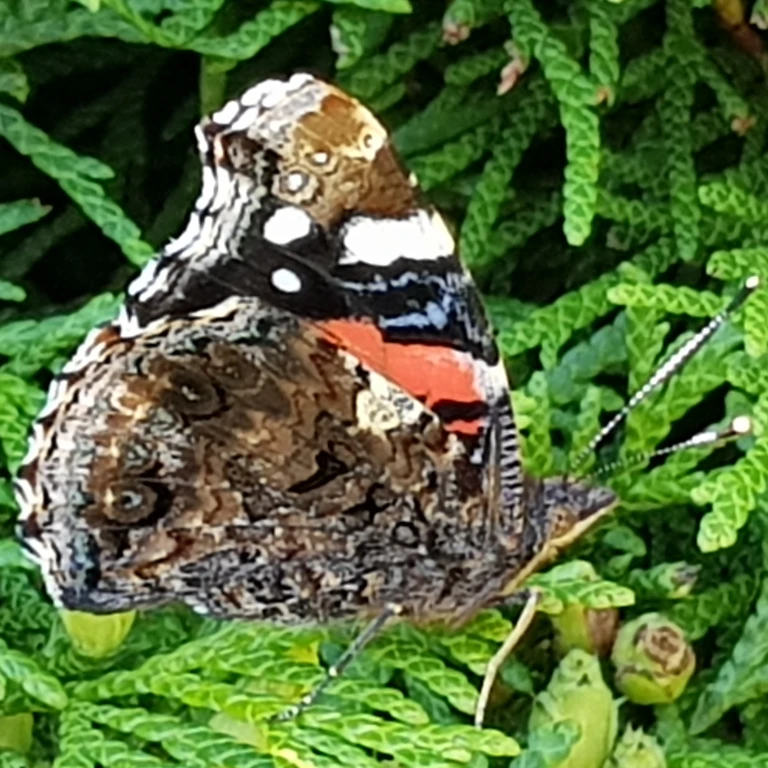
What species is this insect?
Vanessa atalanta
